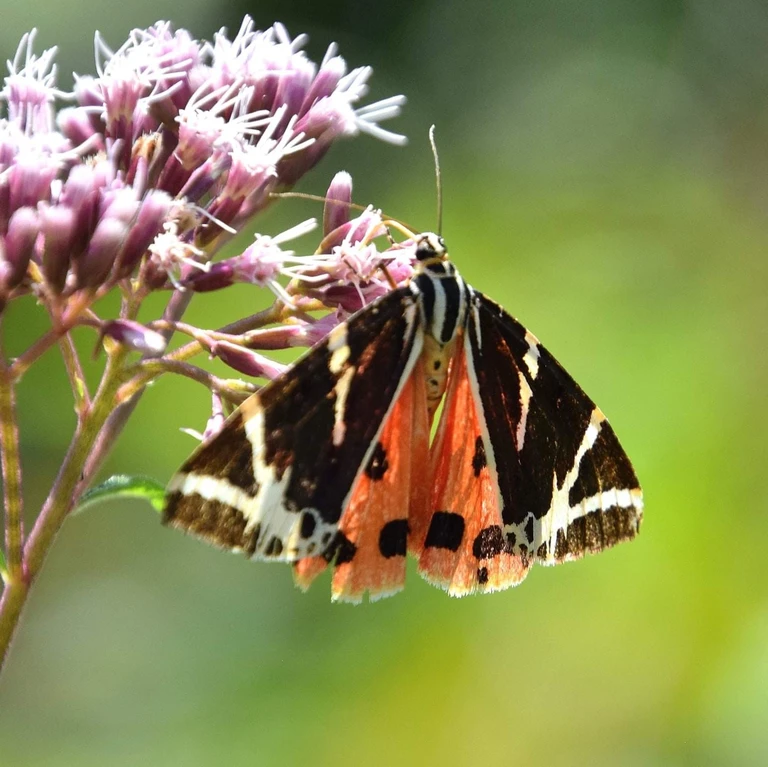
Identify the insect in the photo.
Euplagia quadripunctaria
